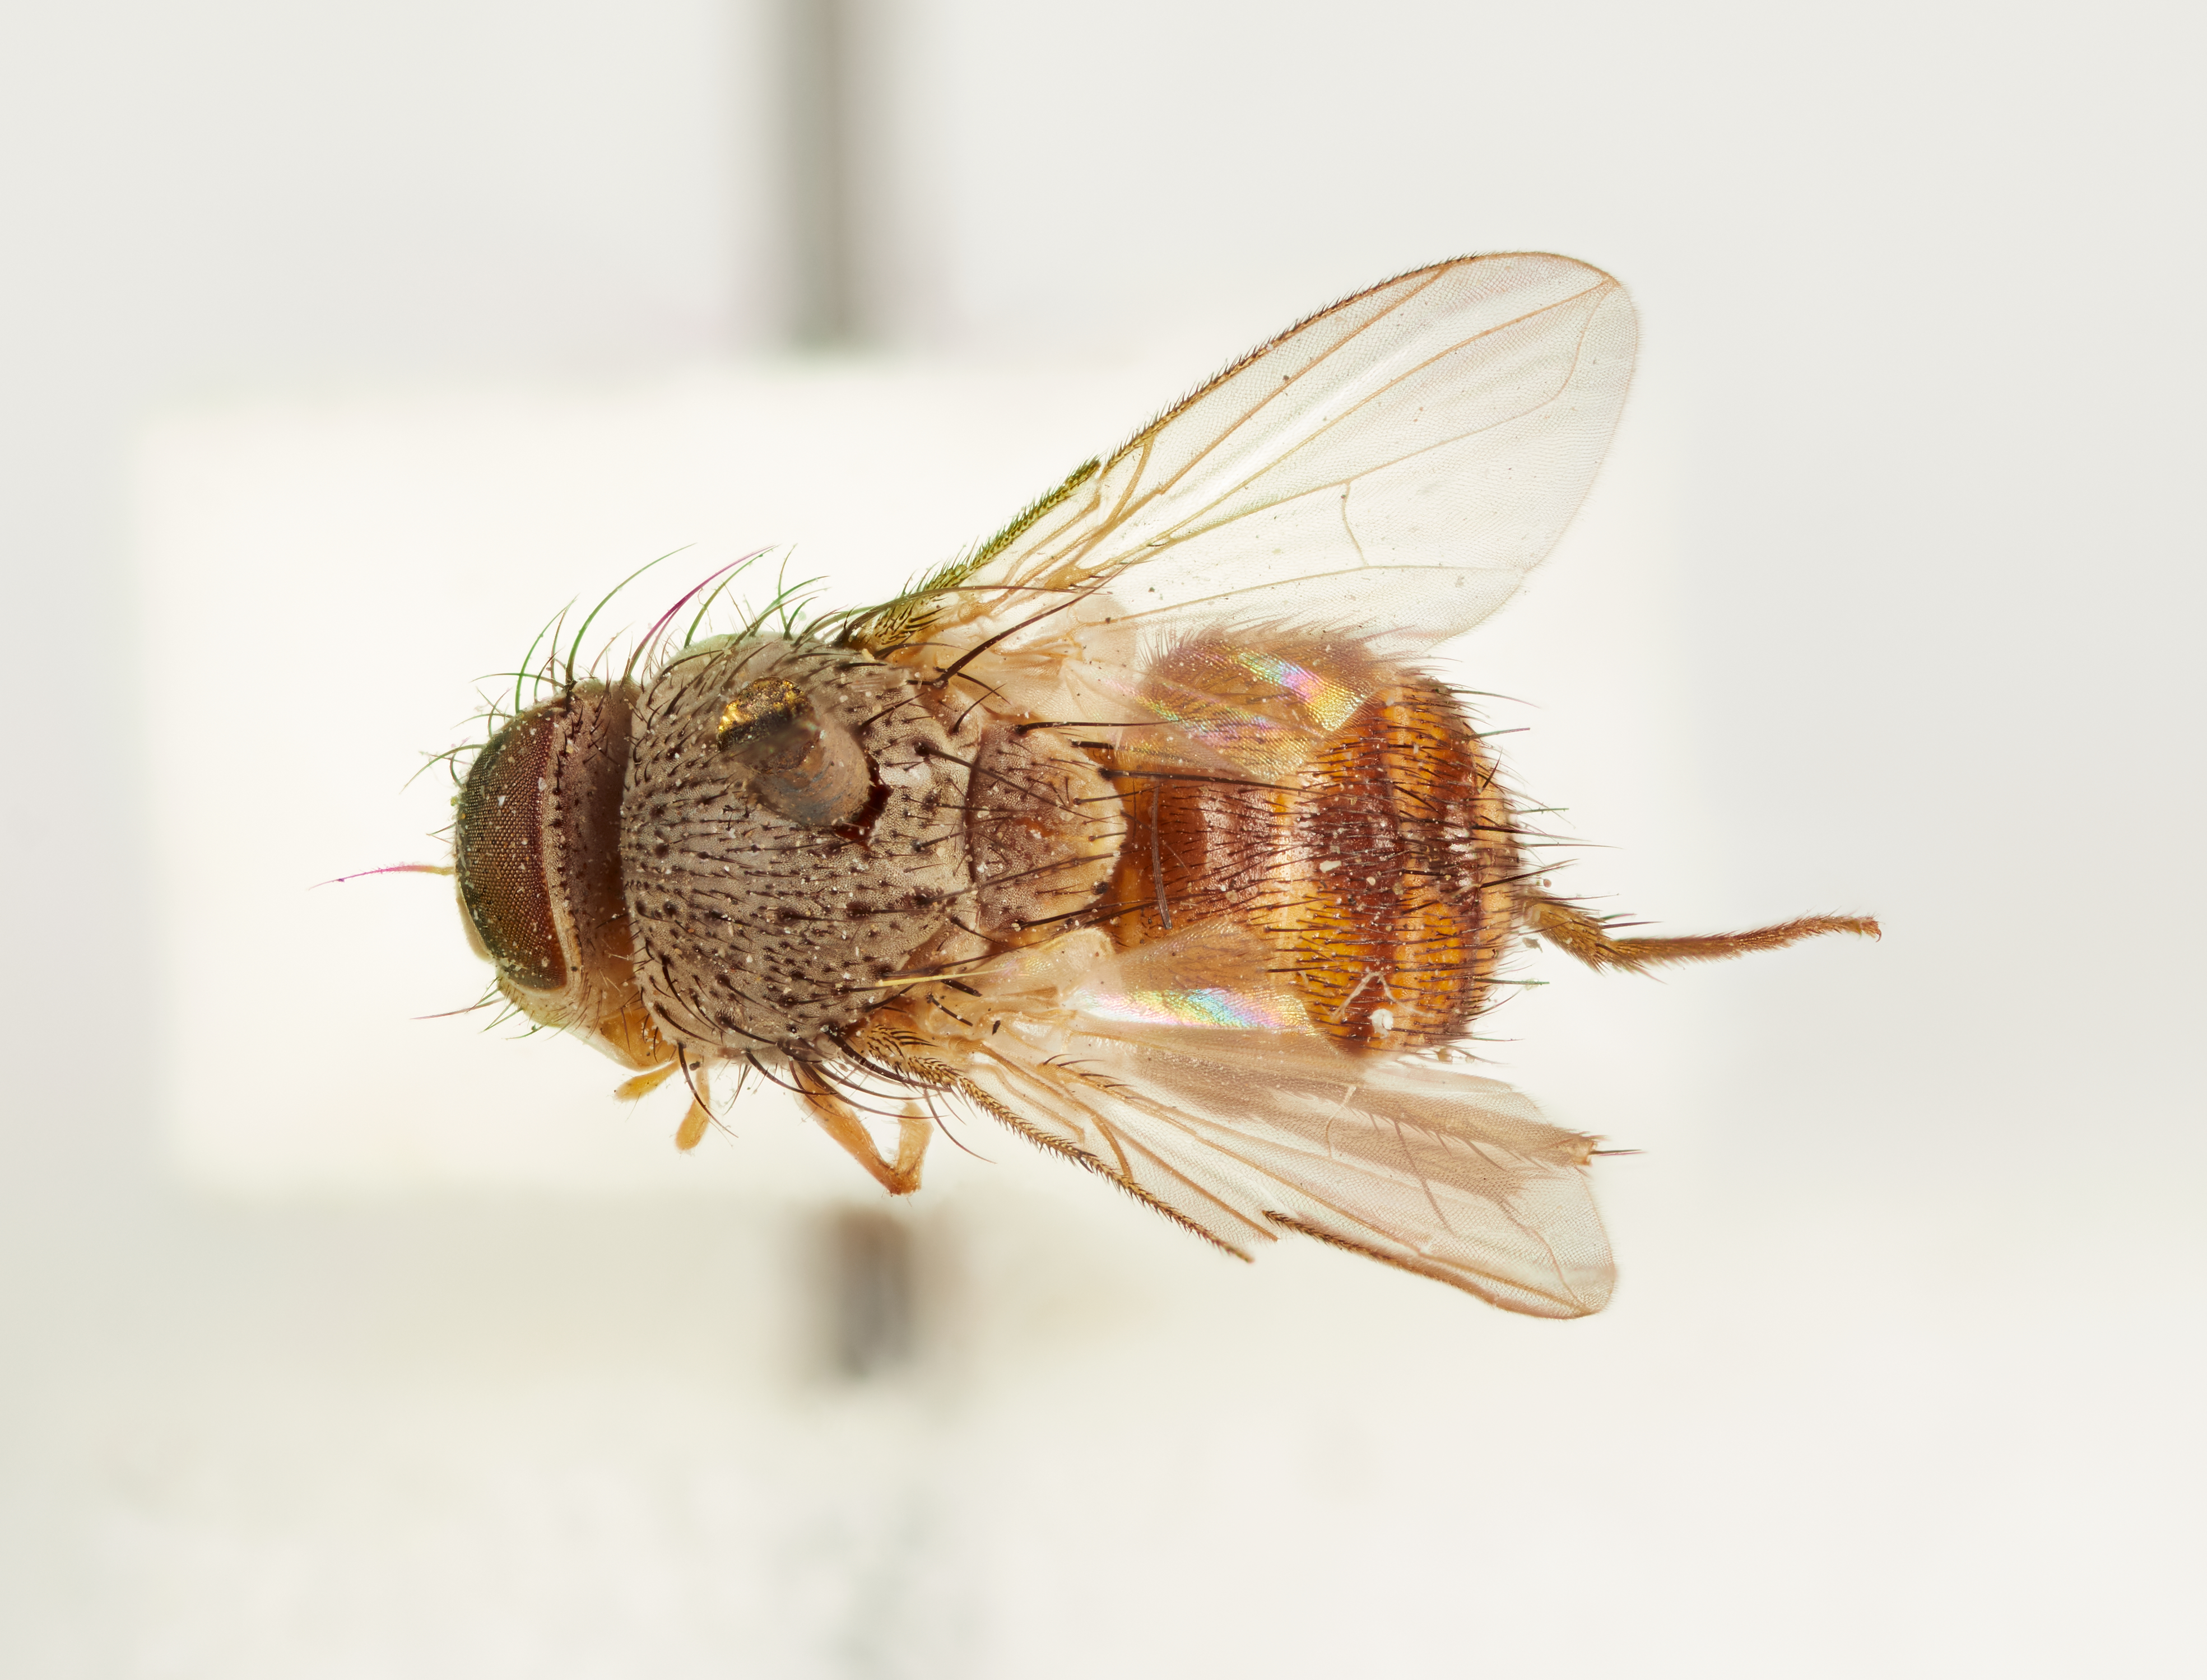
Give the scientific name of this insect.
Siphona brevirostris
